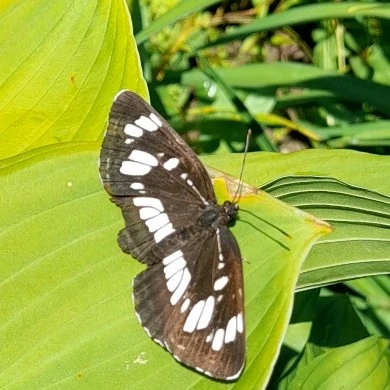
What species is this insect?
Neptis rivularis
